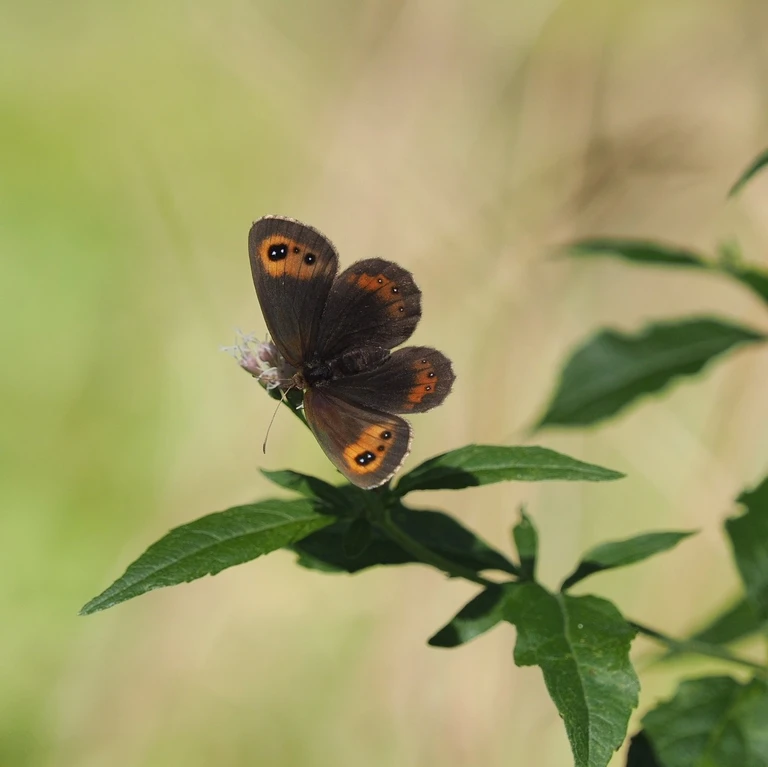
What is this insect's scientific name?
Erebia aethiops
